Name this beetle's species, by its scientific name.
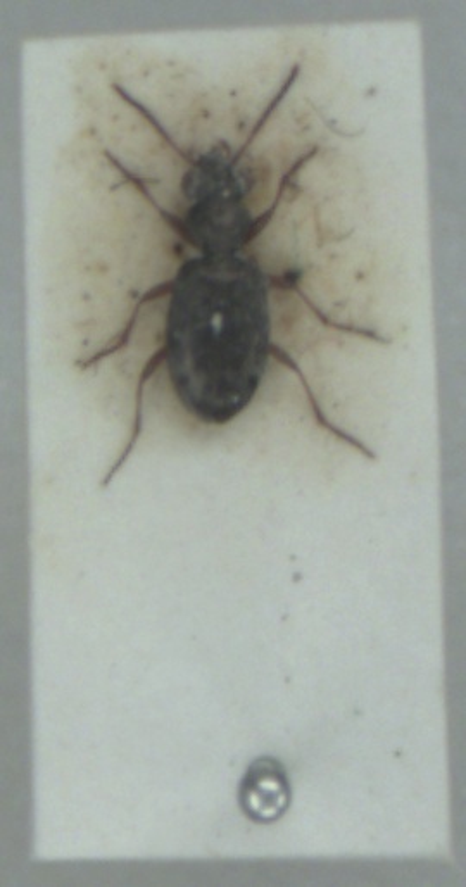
Asaphidion curtum
